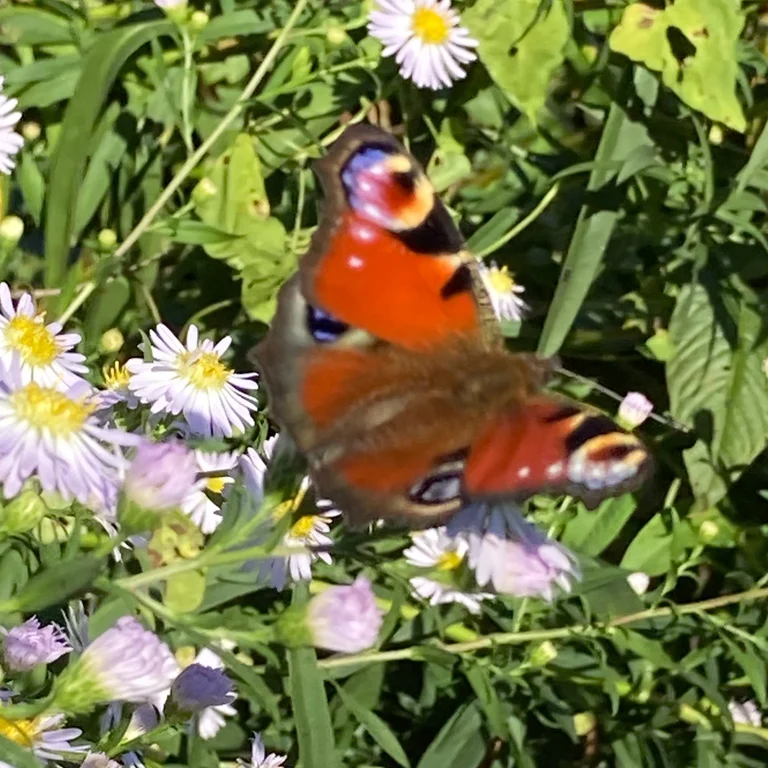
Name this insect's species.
Aglais io
